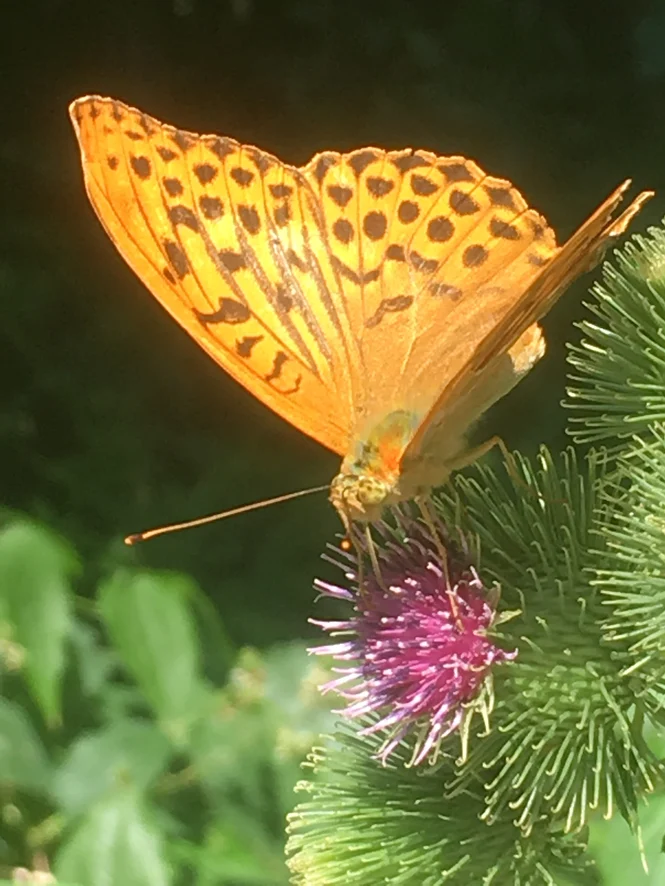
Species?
Argynnis paphia
